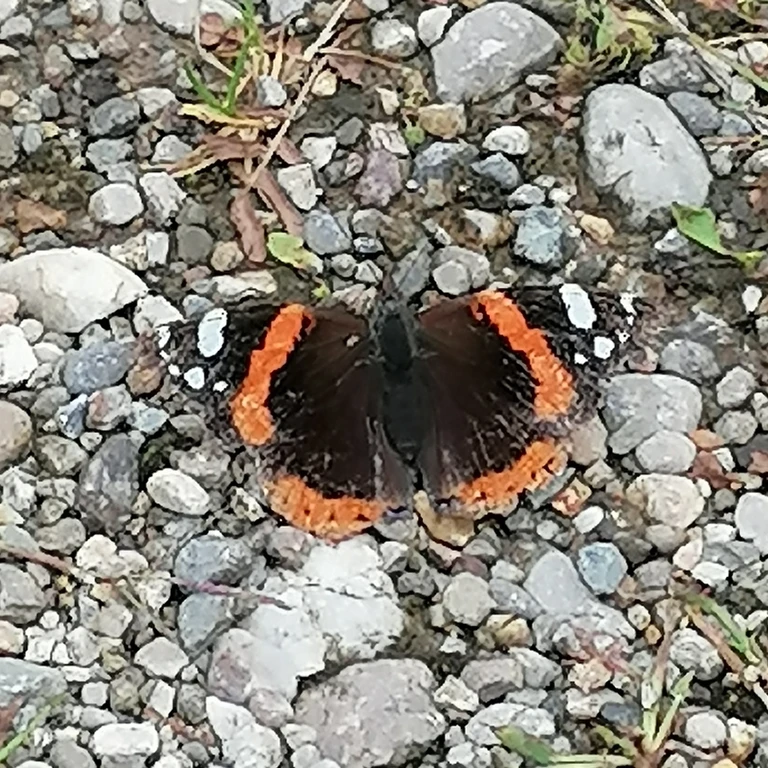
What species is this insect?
Vanessa atalanta
